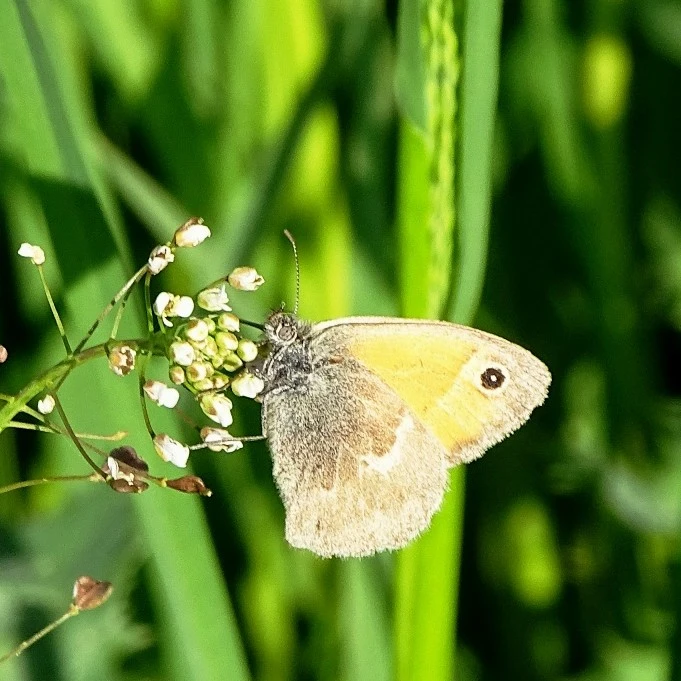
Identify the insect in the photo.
Coenonympha pamphilus
